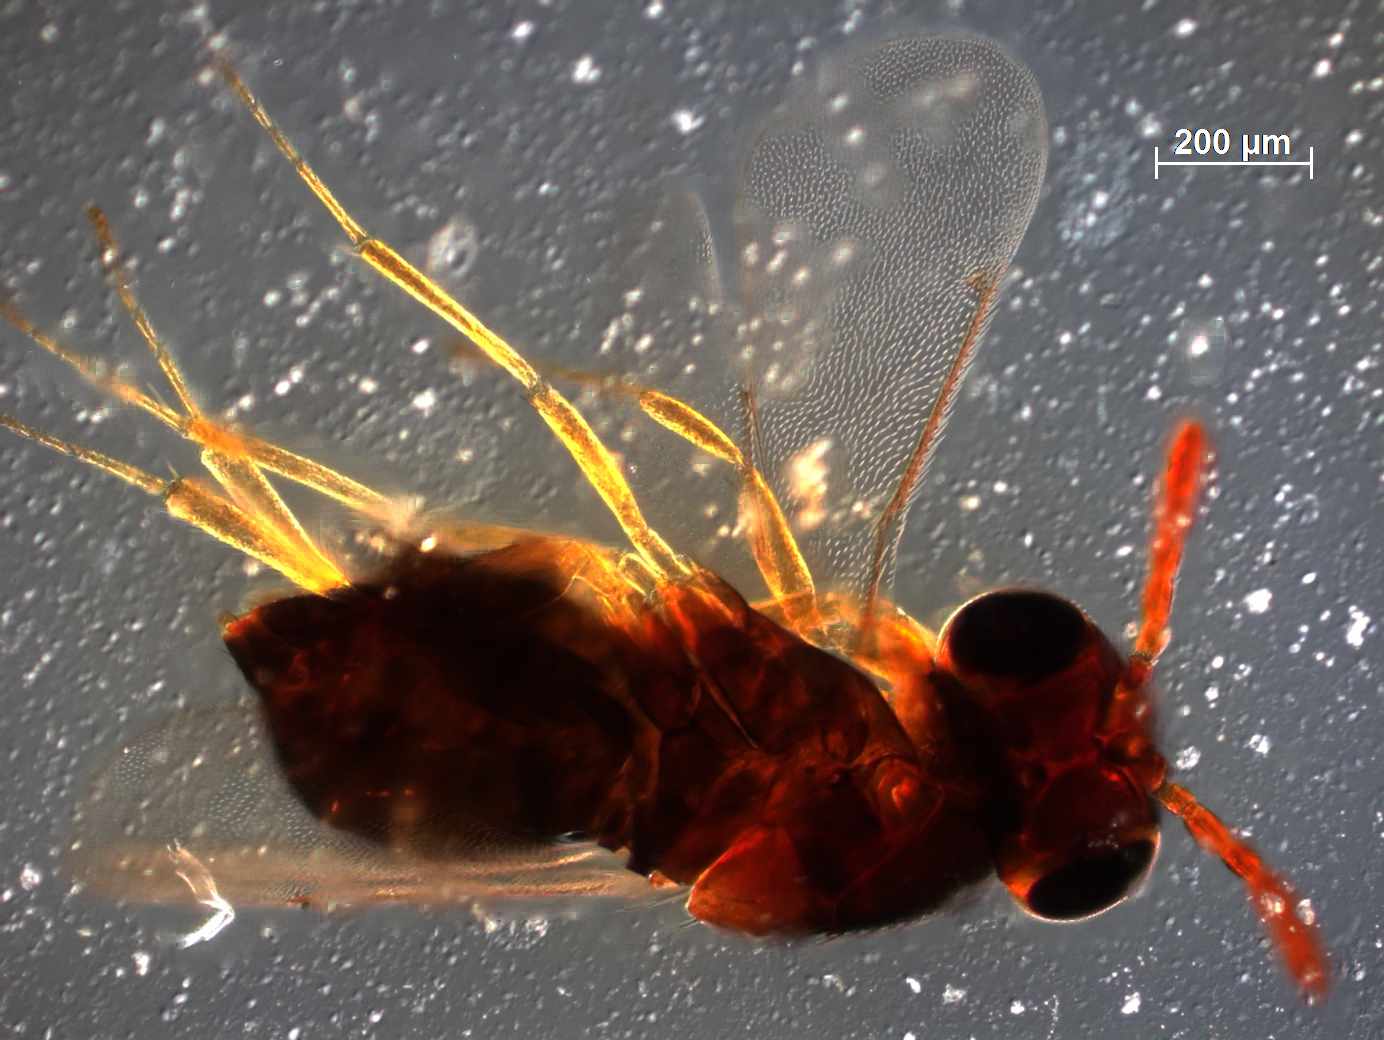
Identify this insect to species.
Coccophagus eritreaensis
